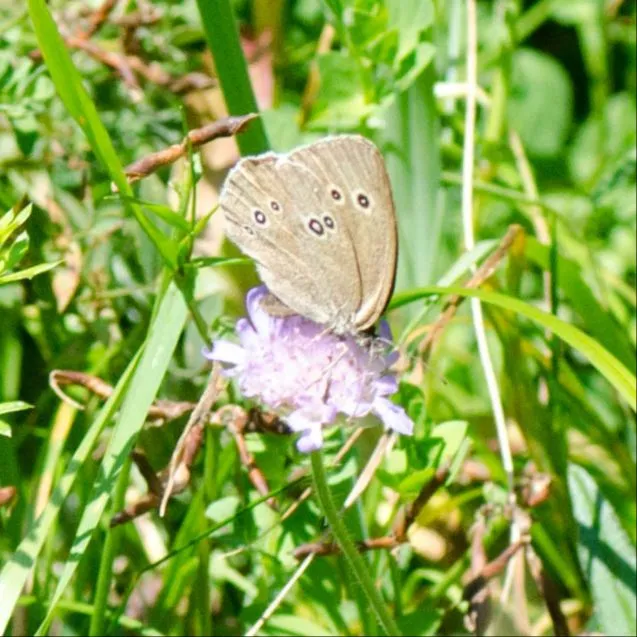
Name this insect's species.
Aphantopus hyperantus
